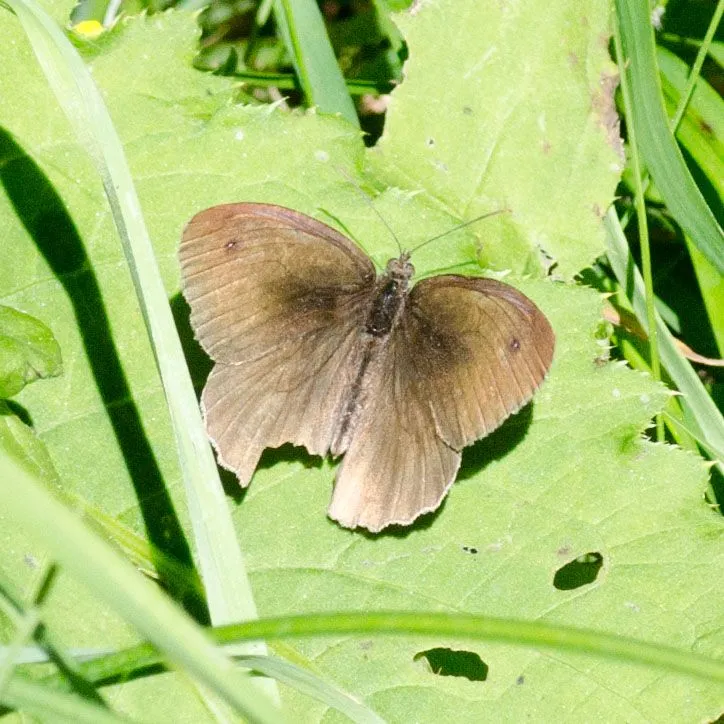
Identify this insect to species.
Maniola jurtina
